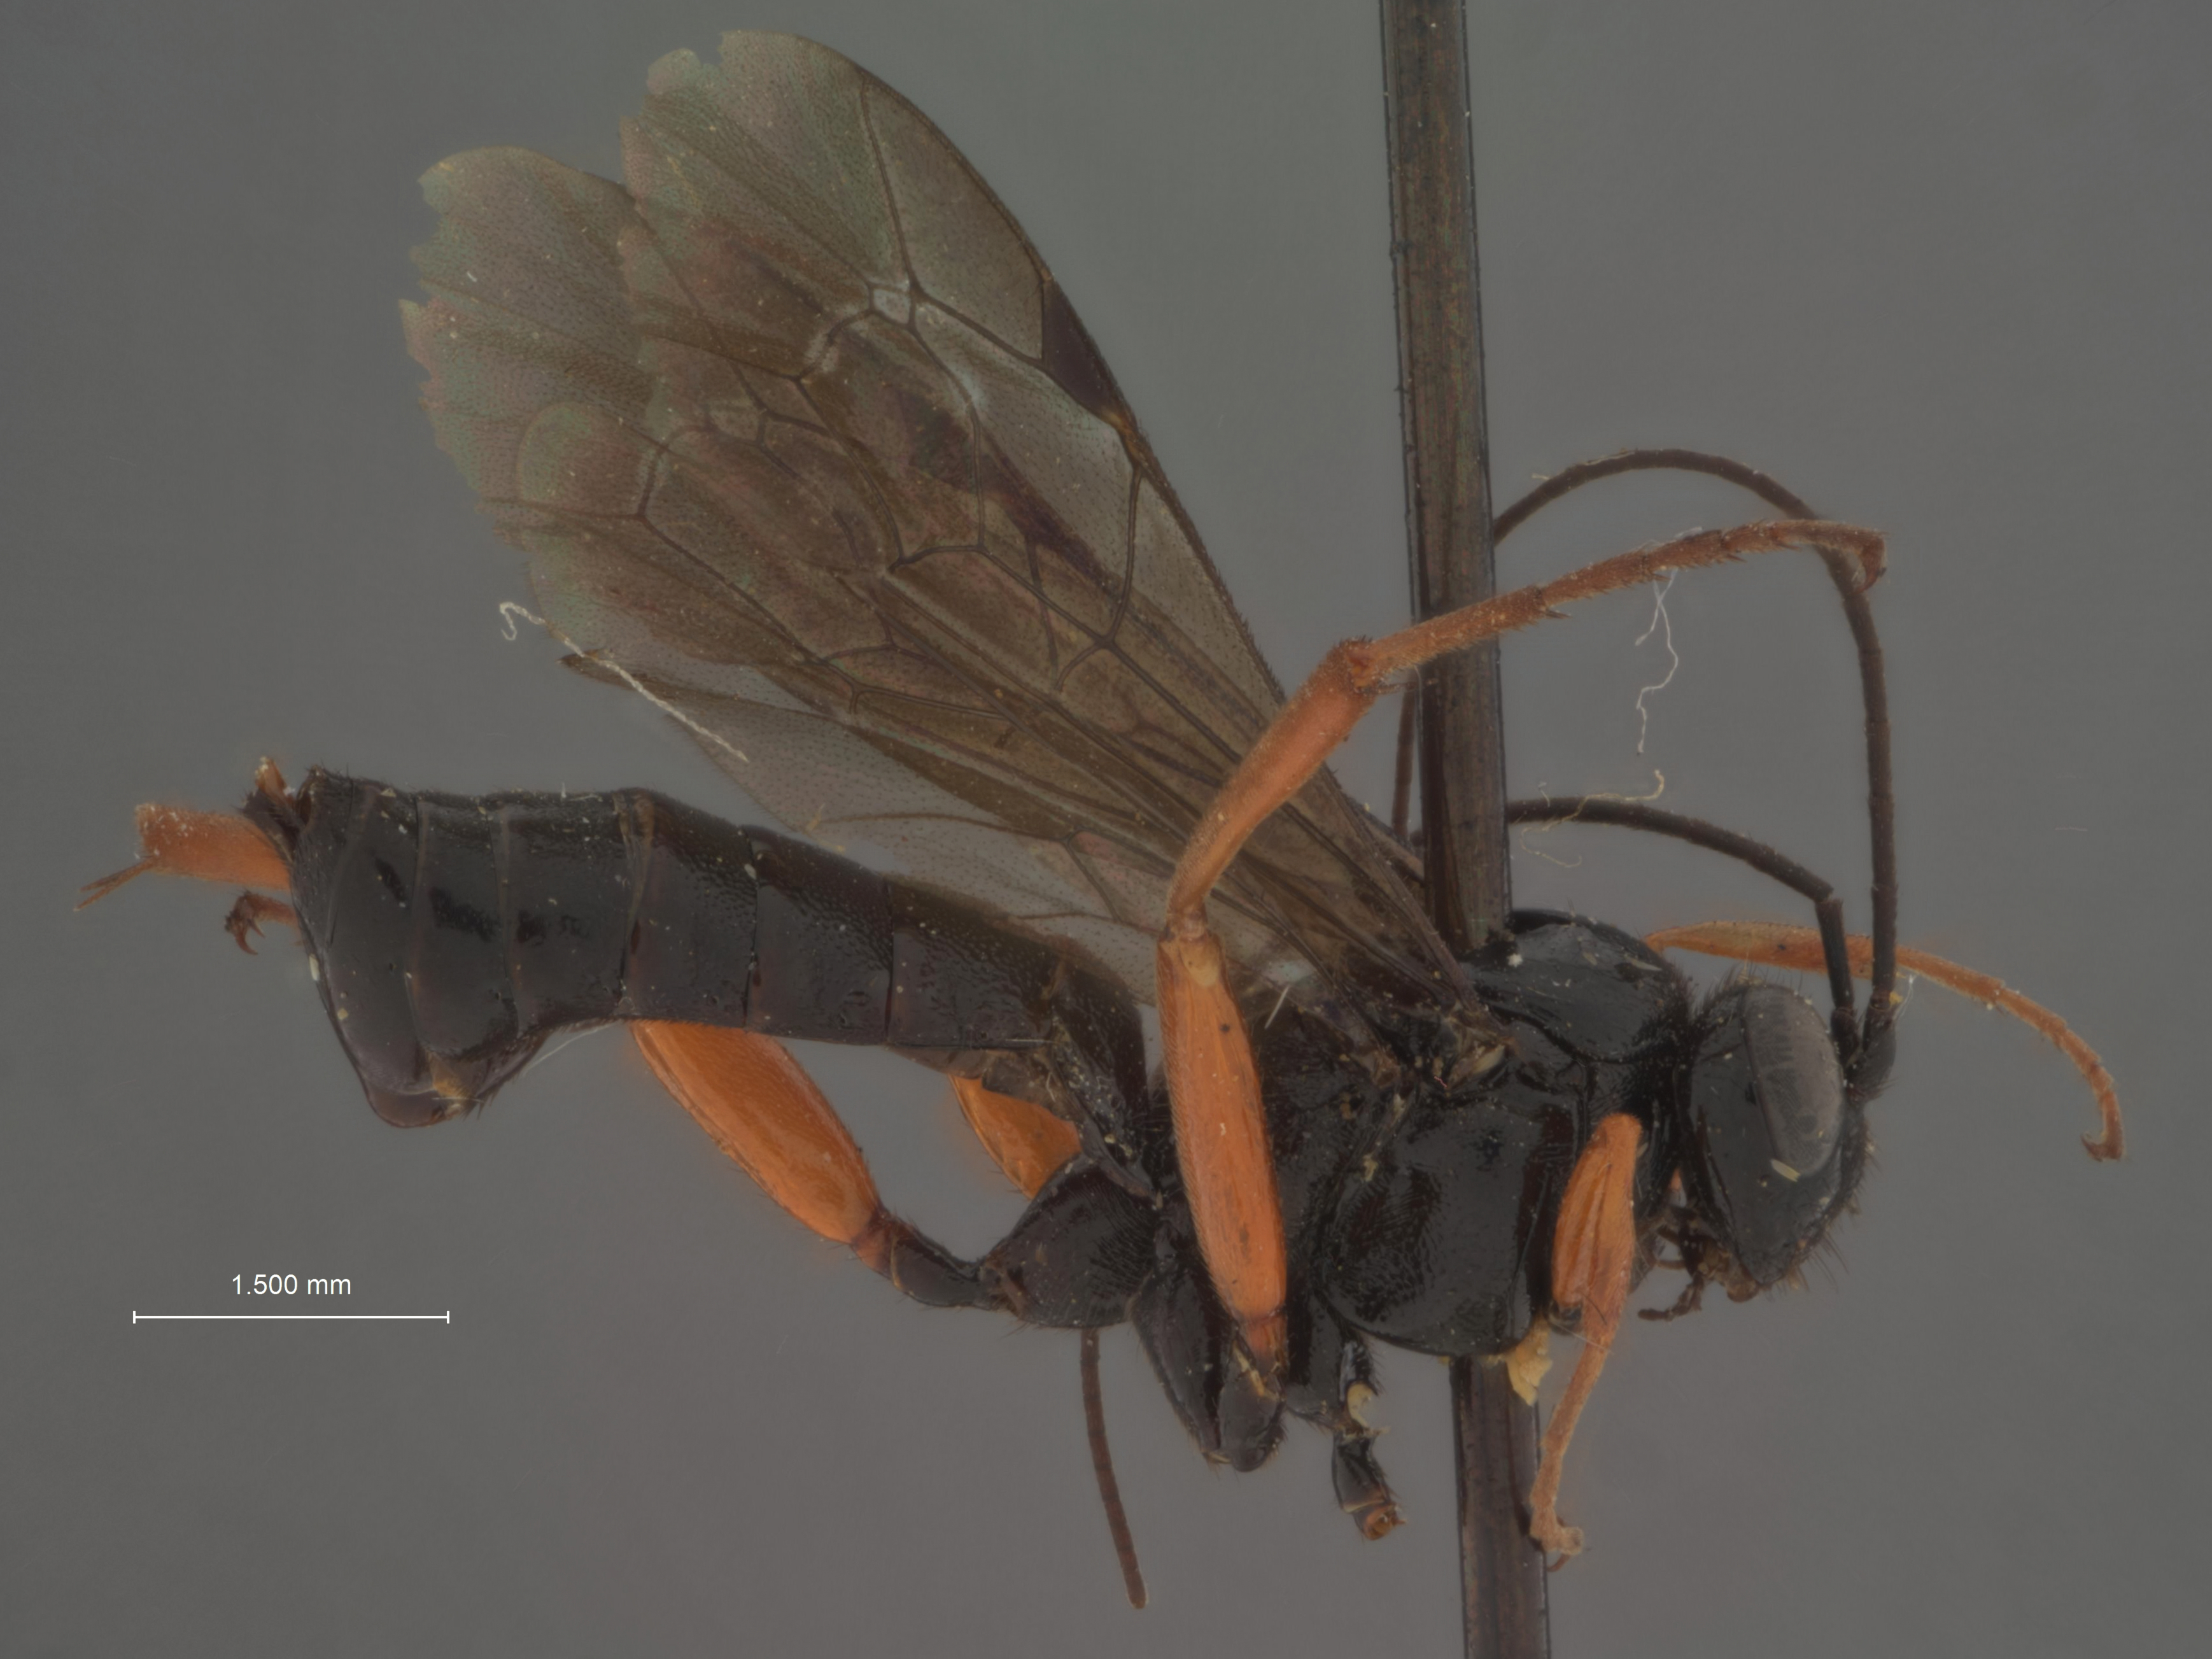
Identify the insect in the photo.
Ephialtes longigenalis
